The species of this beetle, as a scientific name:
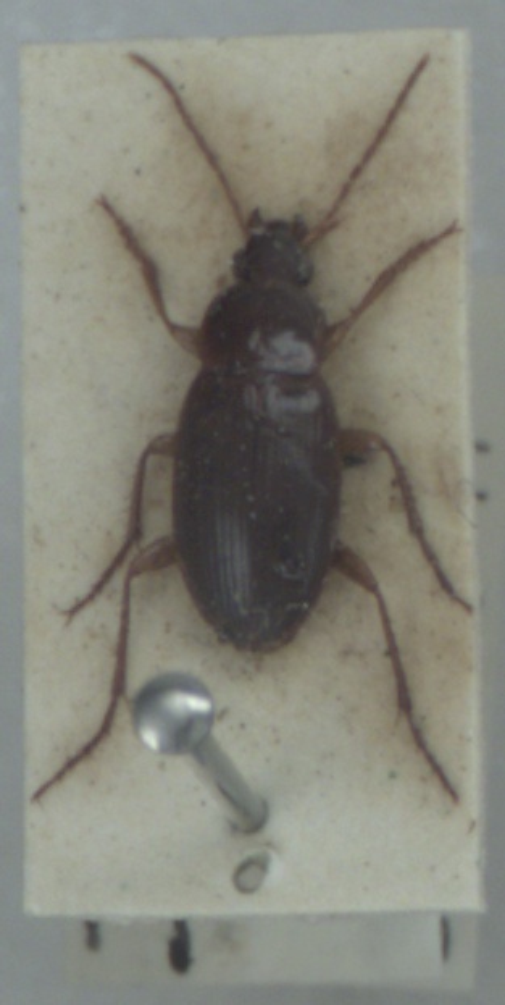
Calathus mollis
